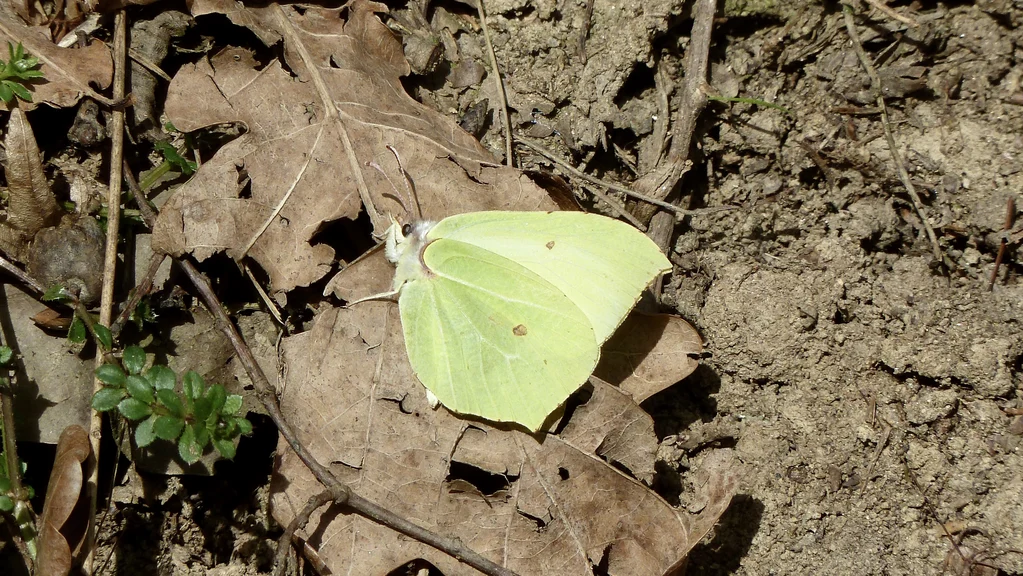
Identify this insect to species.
Gonepteryx rhamni
